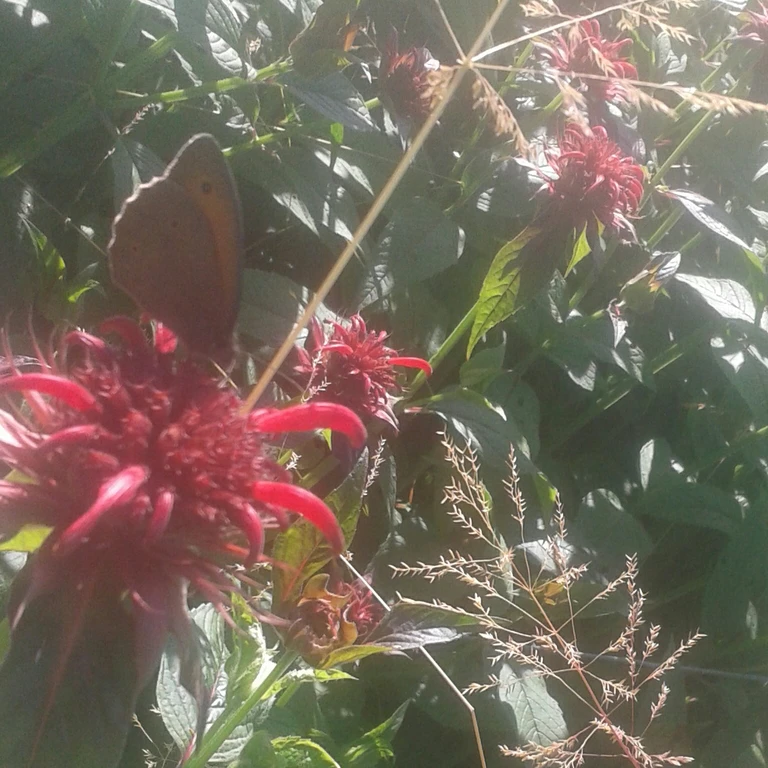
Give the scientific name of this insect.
Maniola jurtina
